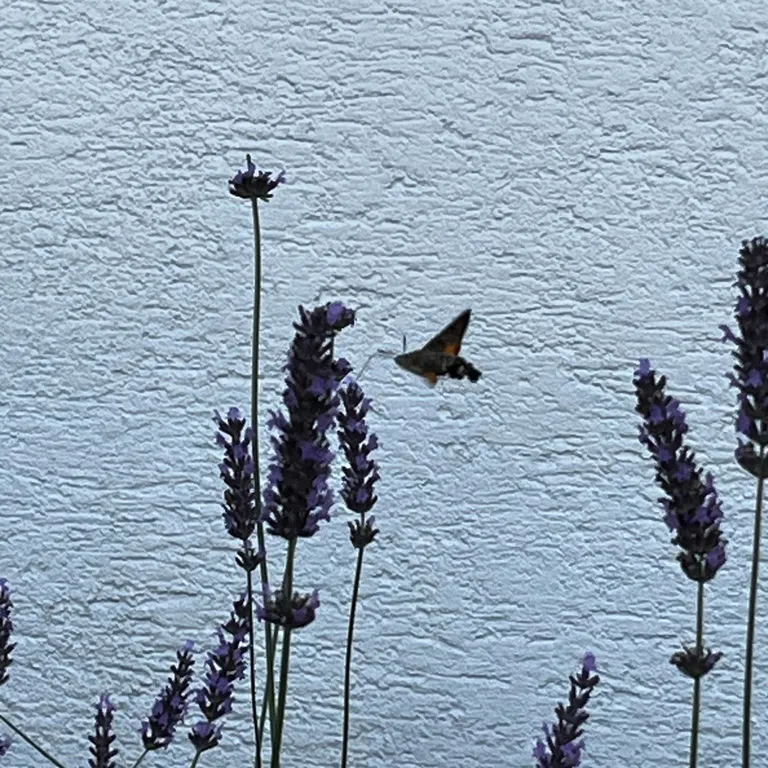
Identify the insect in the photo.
Macroglossum stellatarum
